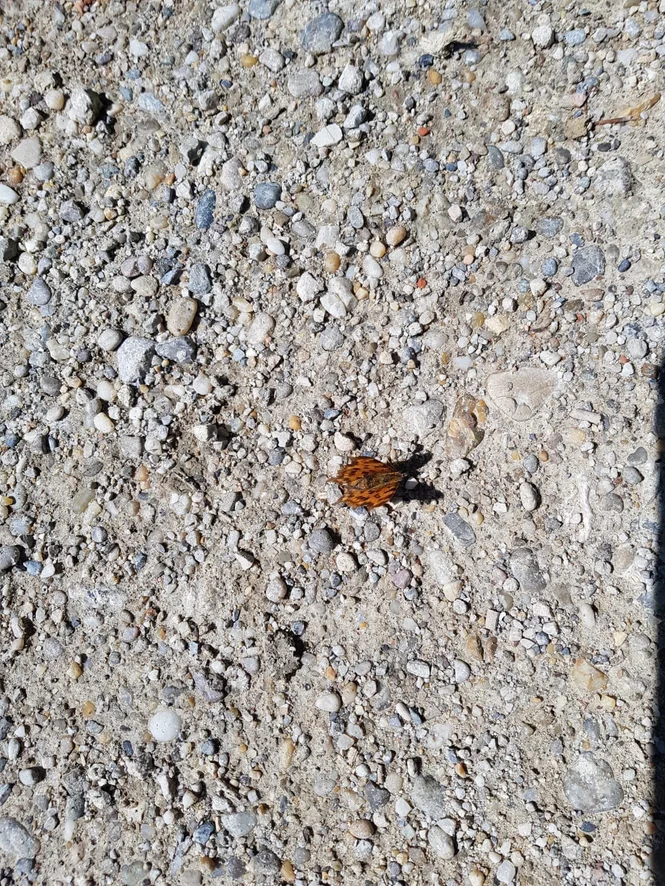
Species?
Polygonia c-album
